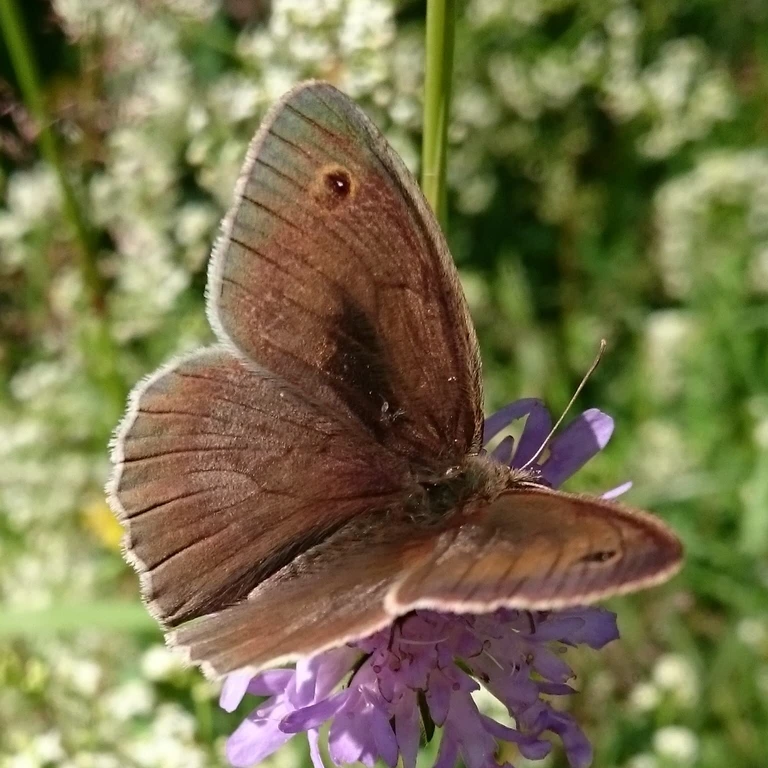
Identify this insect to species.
Maniola jurtina
